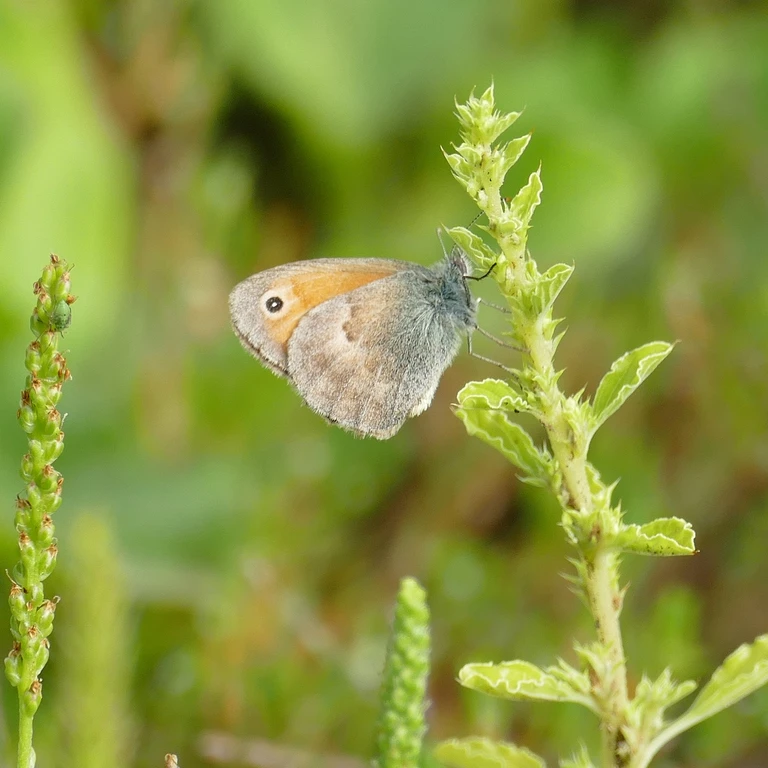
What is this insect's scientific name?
Coenonympha pamphilus
